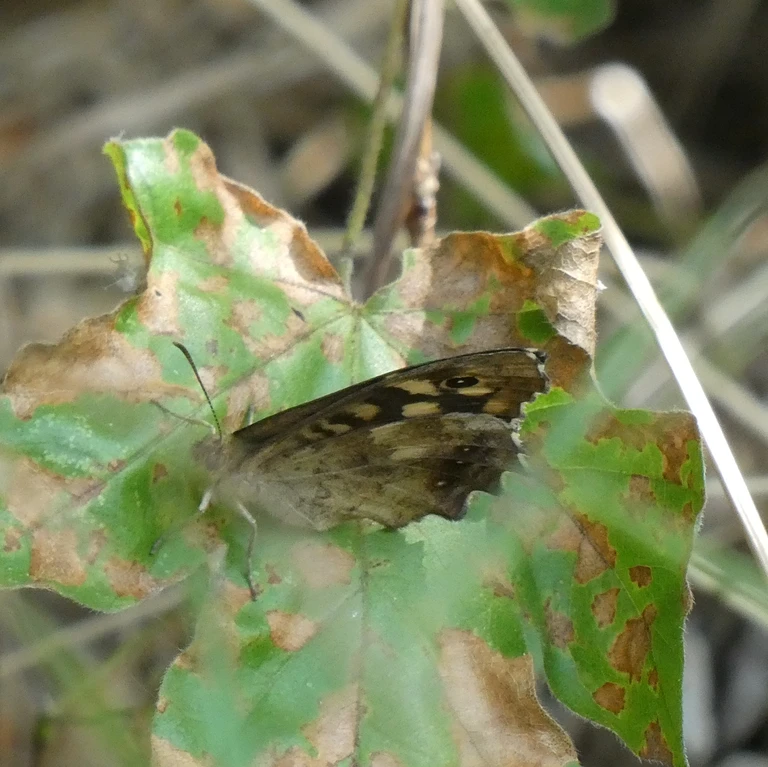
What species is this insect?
Pararge aegeria
